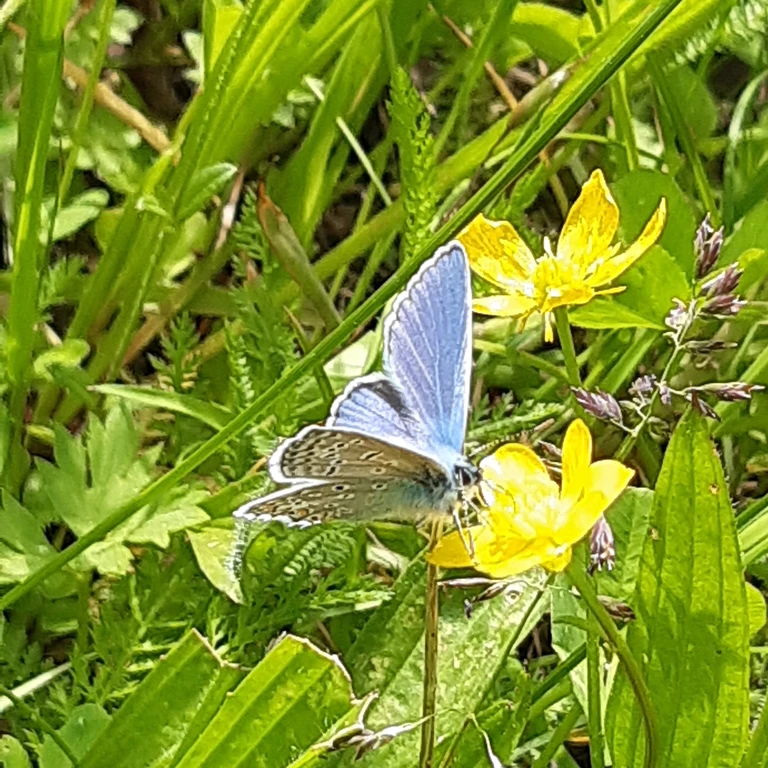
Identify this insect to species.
Polyommatus icarus
